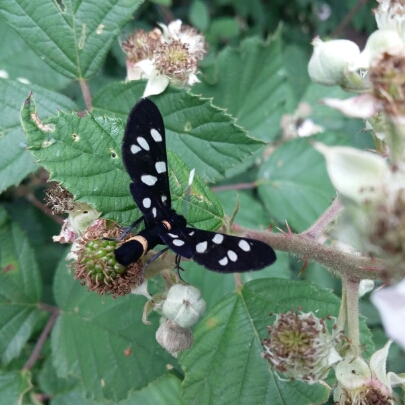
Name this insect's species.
Amata phegea
